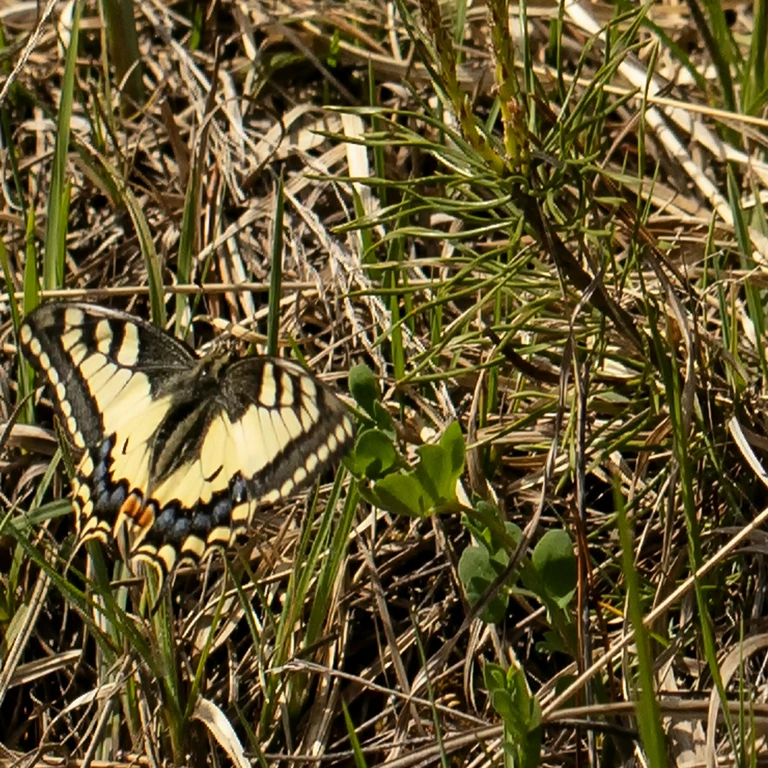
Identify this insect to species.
Papilio machaon
